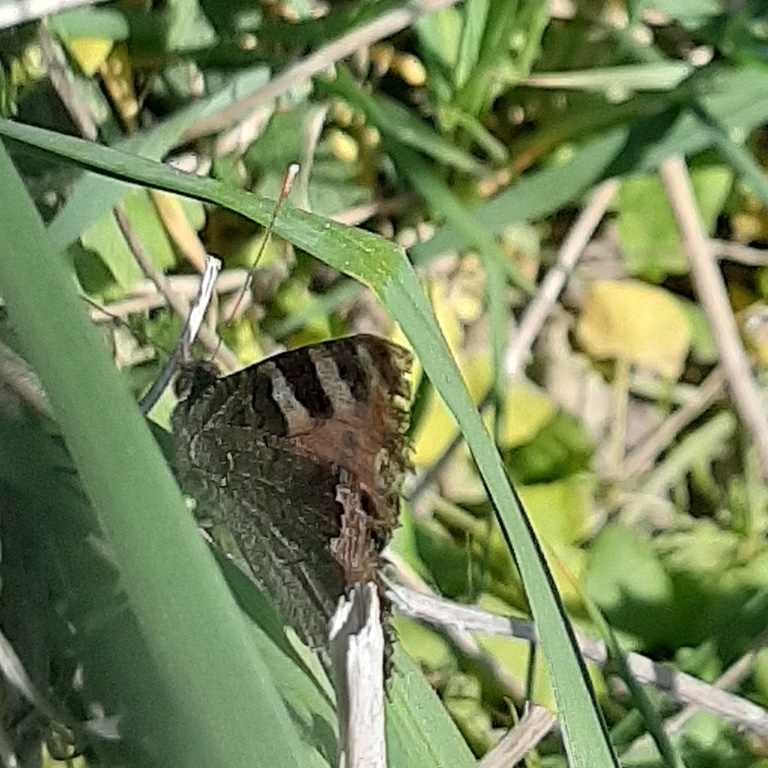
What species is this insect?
Aglais urticae
